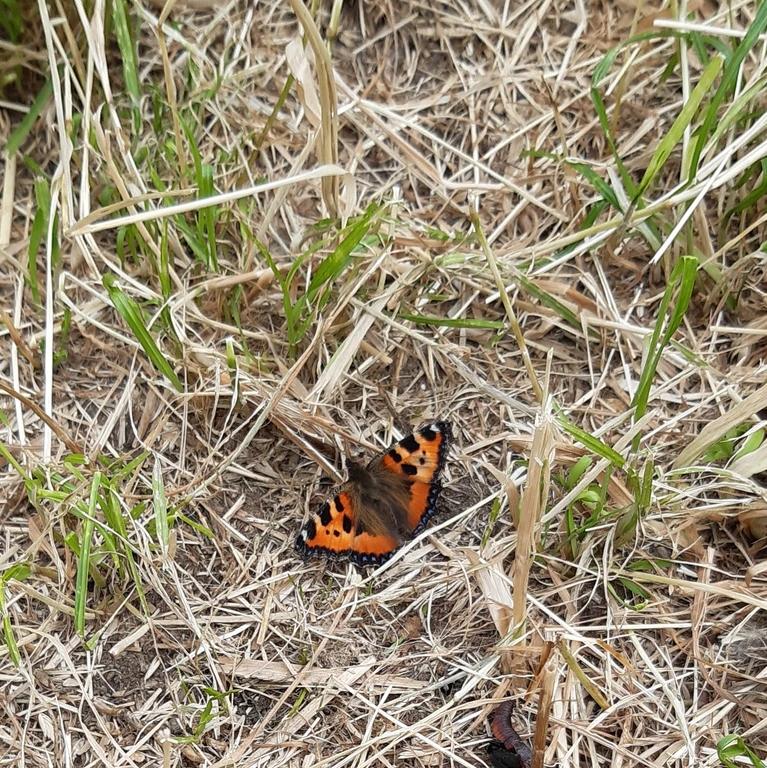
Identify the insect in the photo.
Aglais urticae
